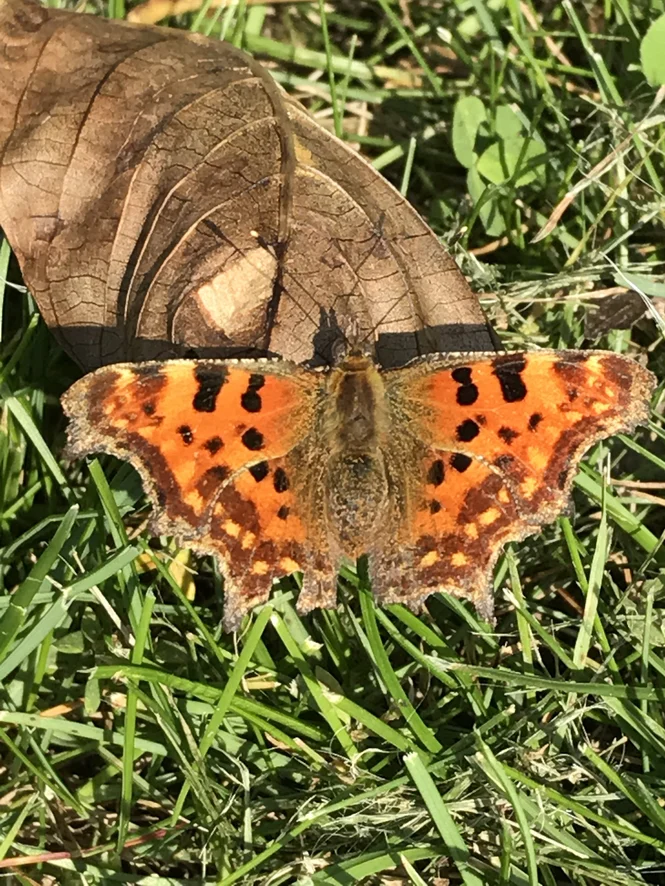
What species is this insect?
Polygonia c-album
